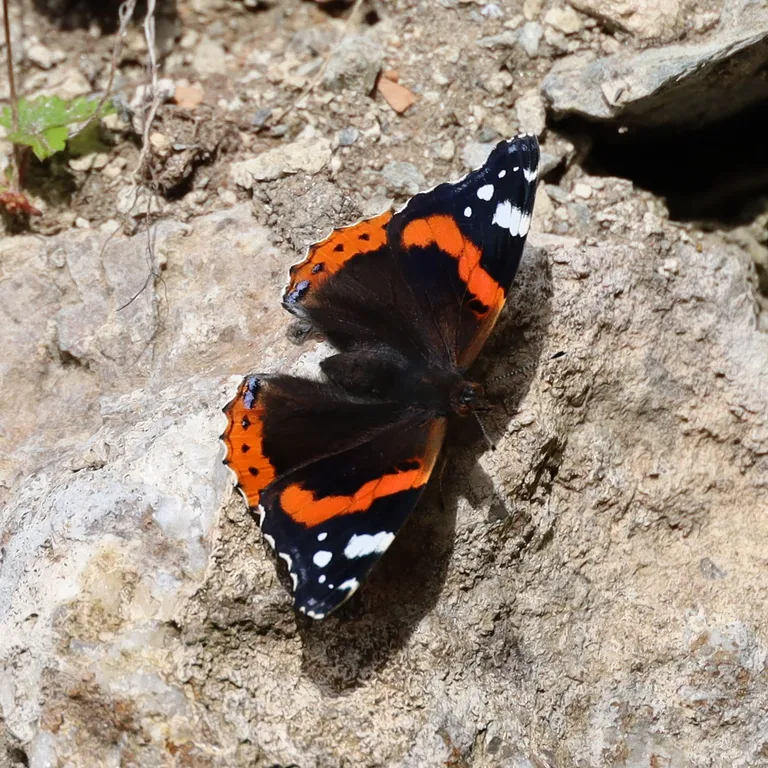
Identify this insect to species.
Vanessa atalanta
